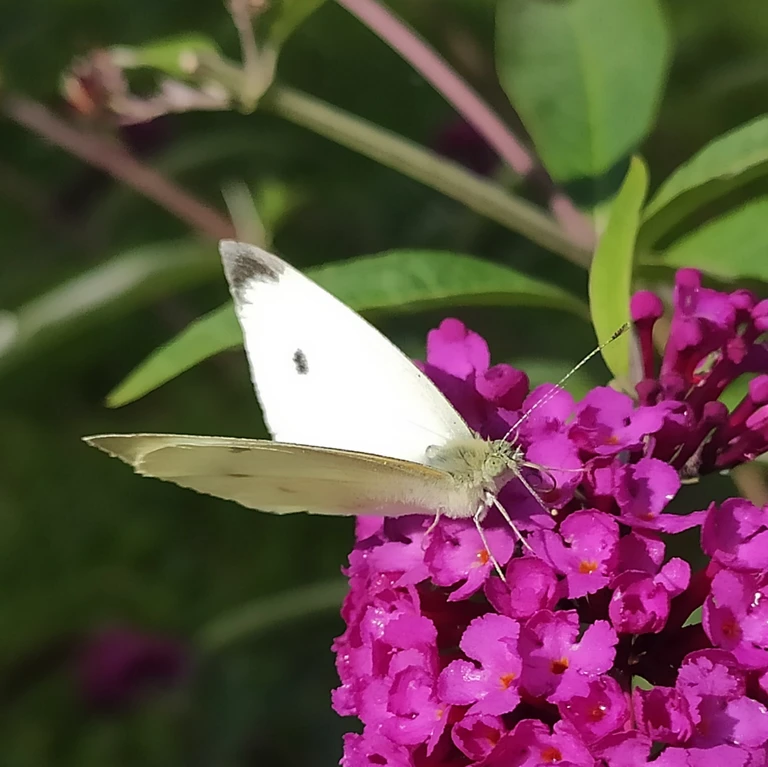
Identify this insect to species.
Pieris rapae
